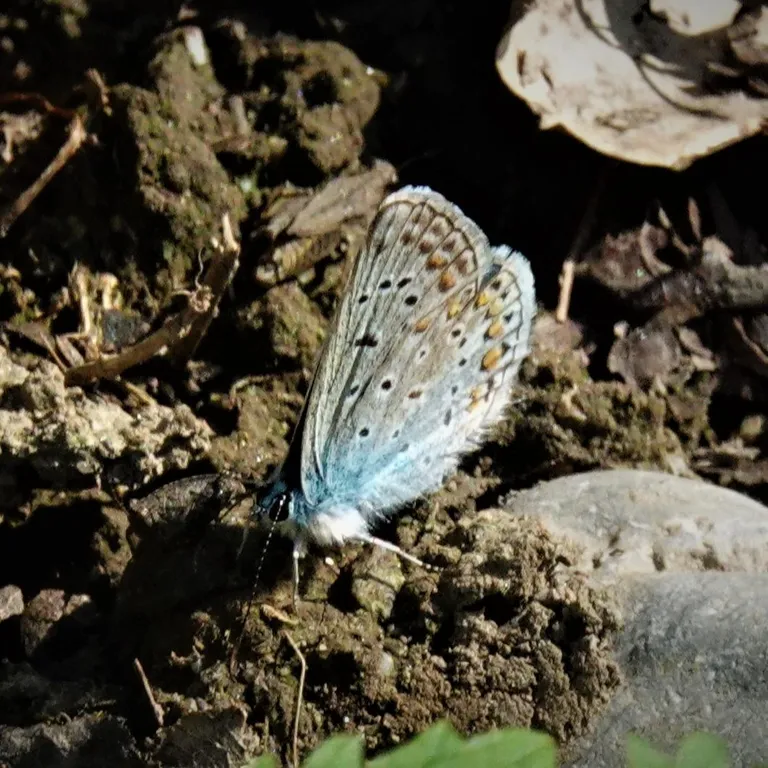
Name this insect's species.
Polyommatus icarus
